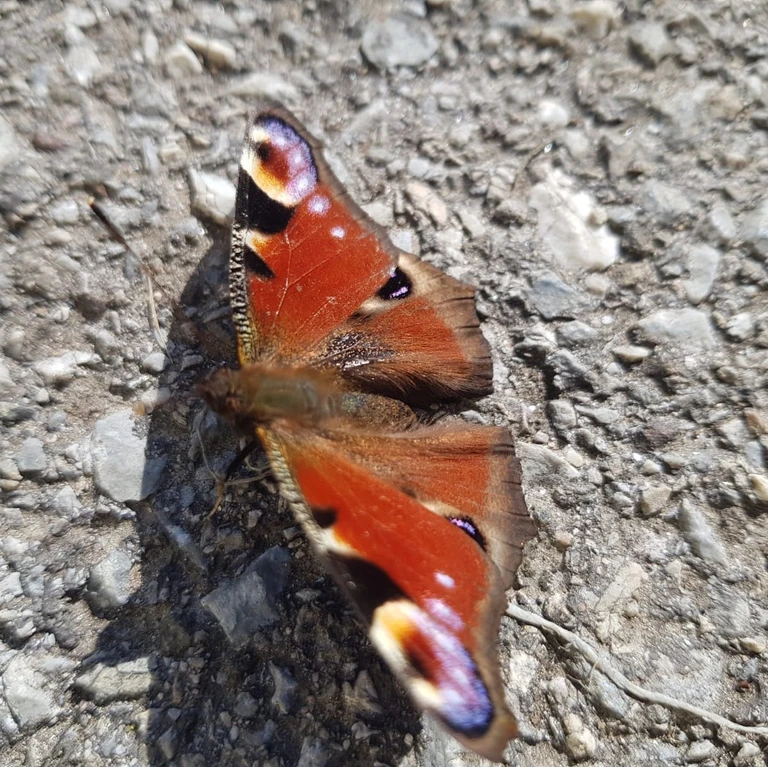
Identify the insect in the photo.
Aglais io
